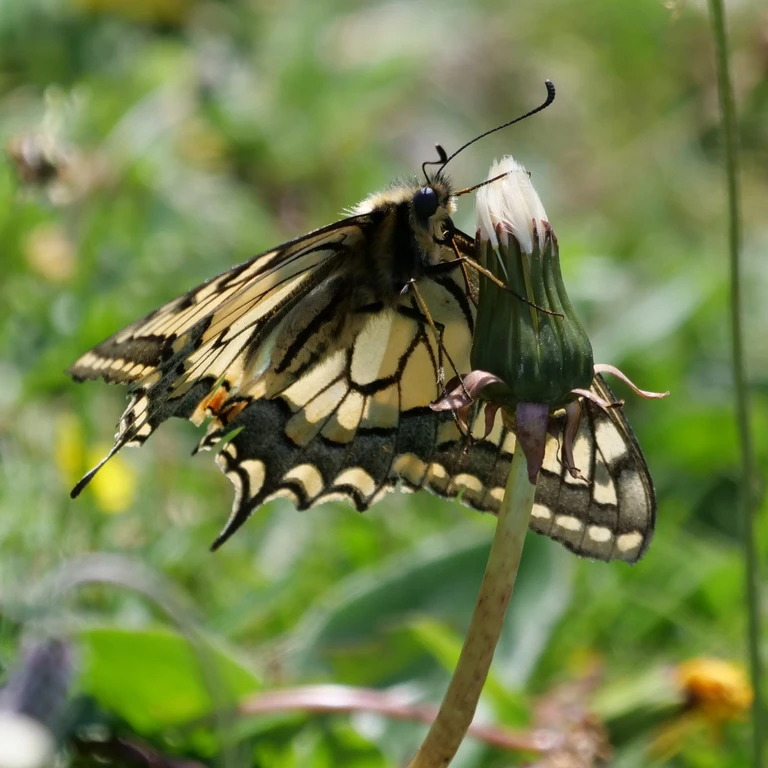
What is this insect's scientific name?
Papilio machaon
